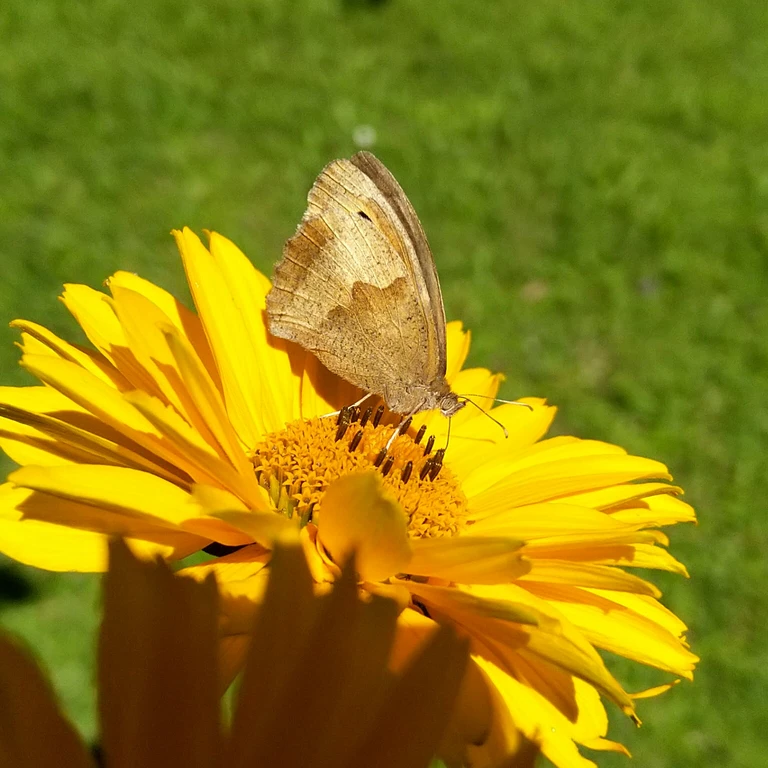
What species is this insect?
Maniola jurtina
